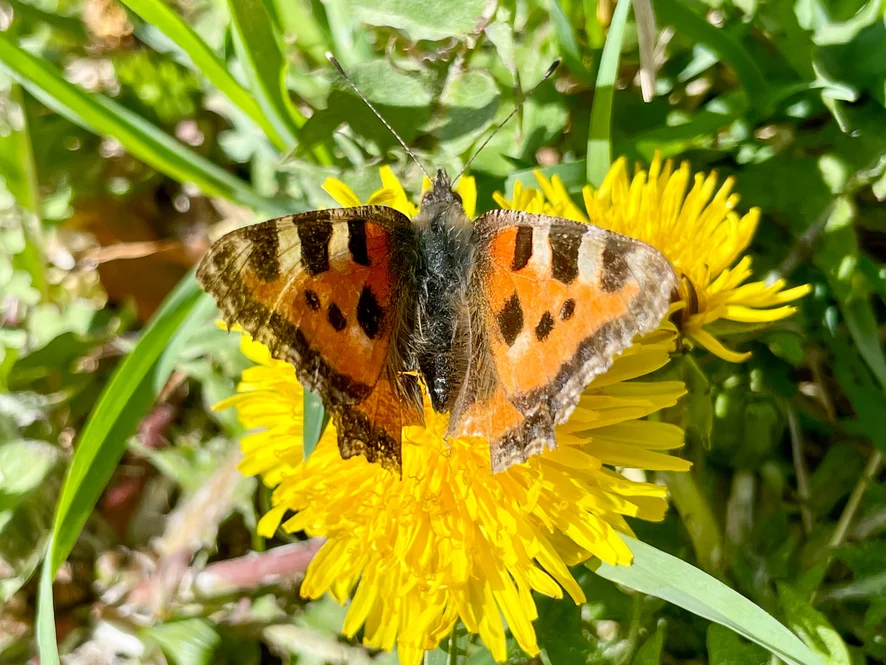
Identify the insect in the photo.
Aglais urticae
